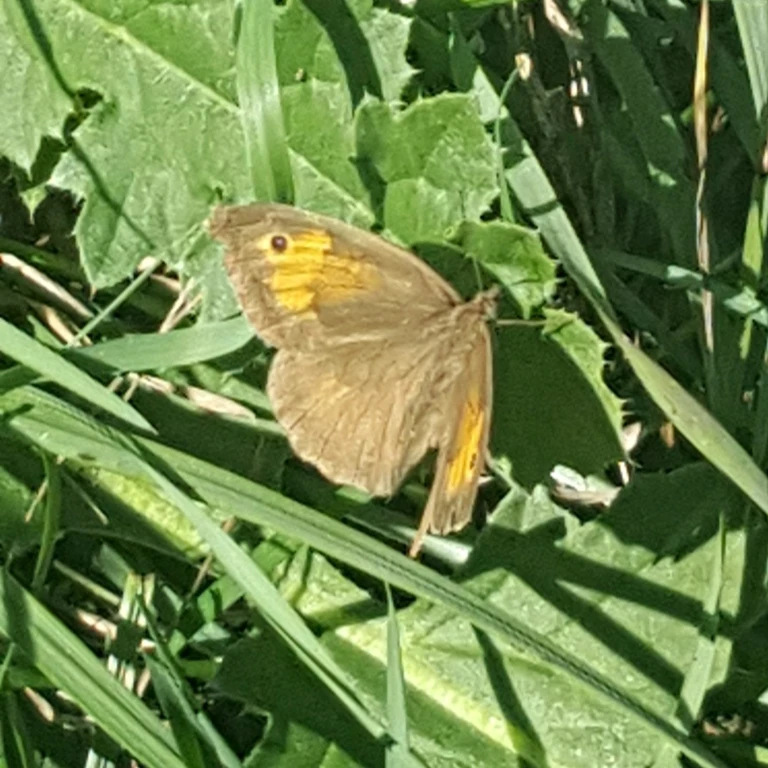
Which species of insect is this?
Maniola jurtina
